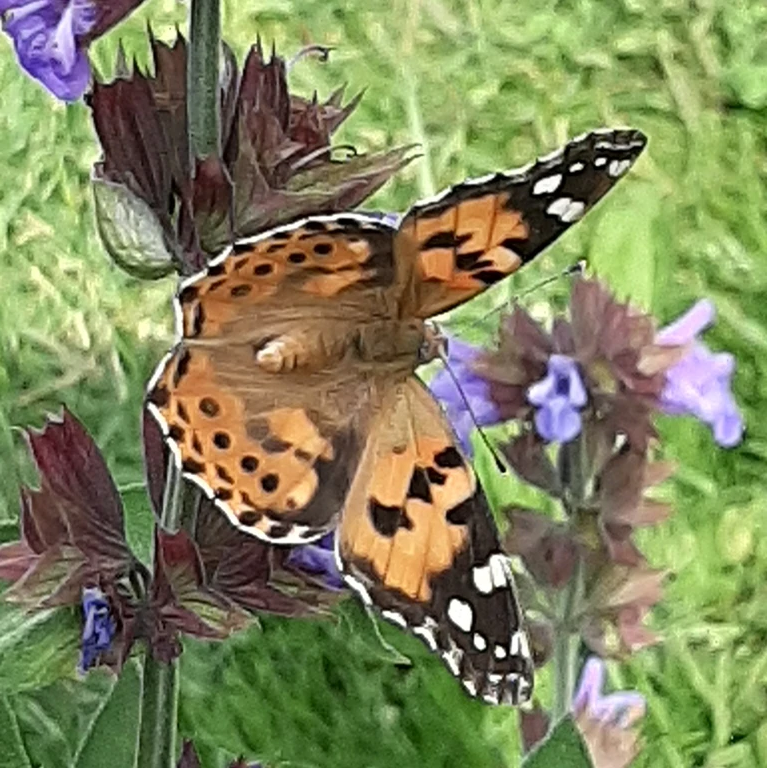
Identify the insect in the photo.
Vanessa cardui
